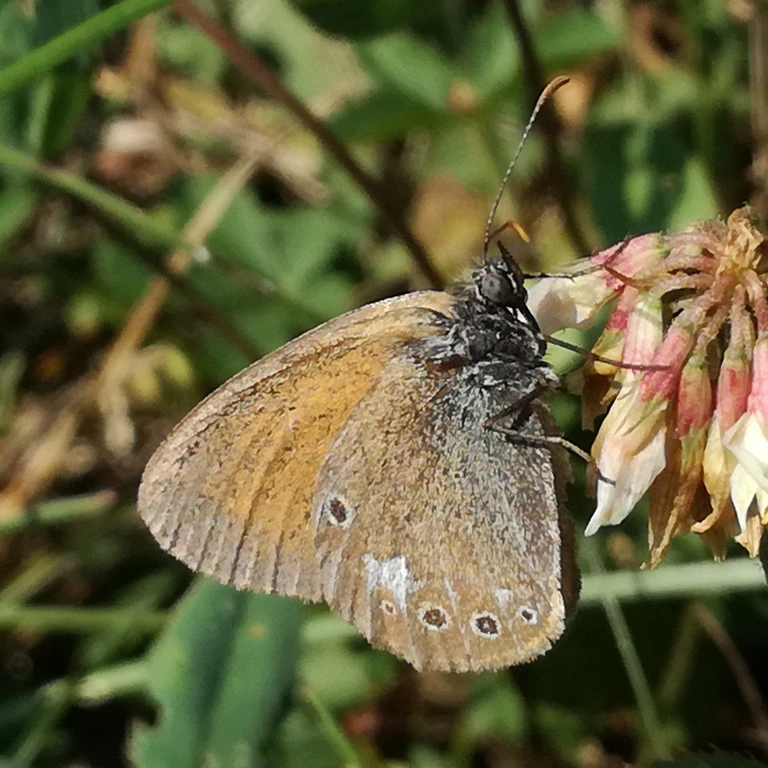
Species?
Coenonympha glycerion (also Coenonympha iphis)
